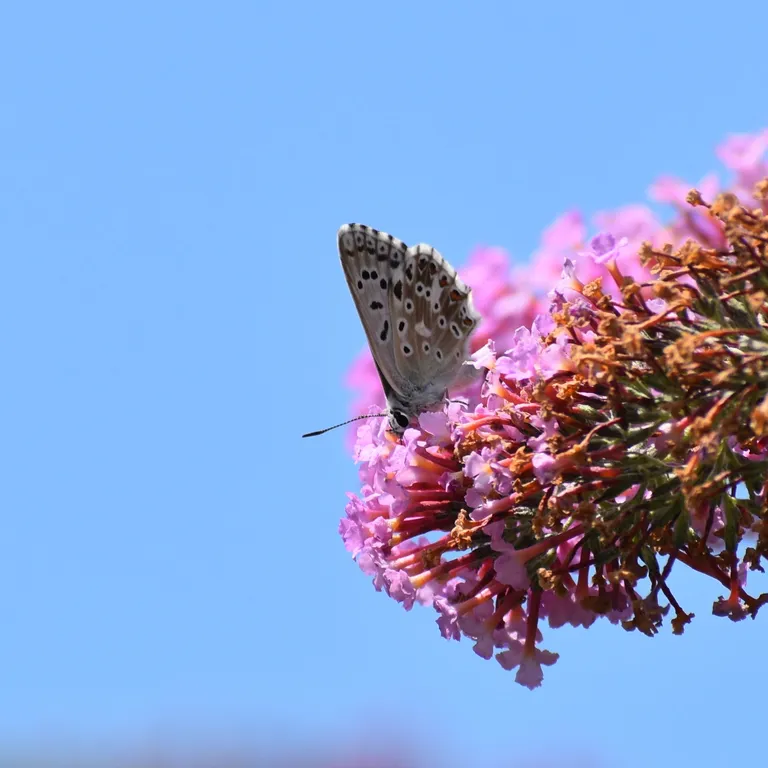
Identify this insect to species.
Lysandra coridon
